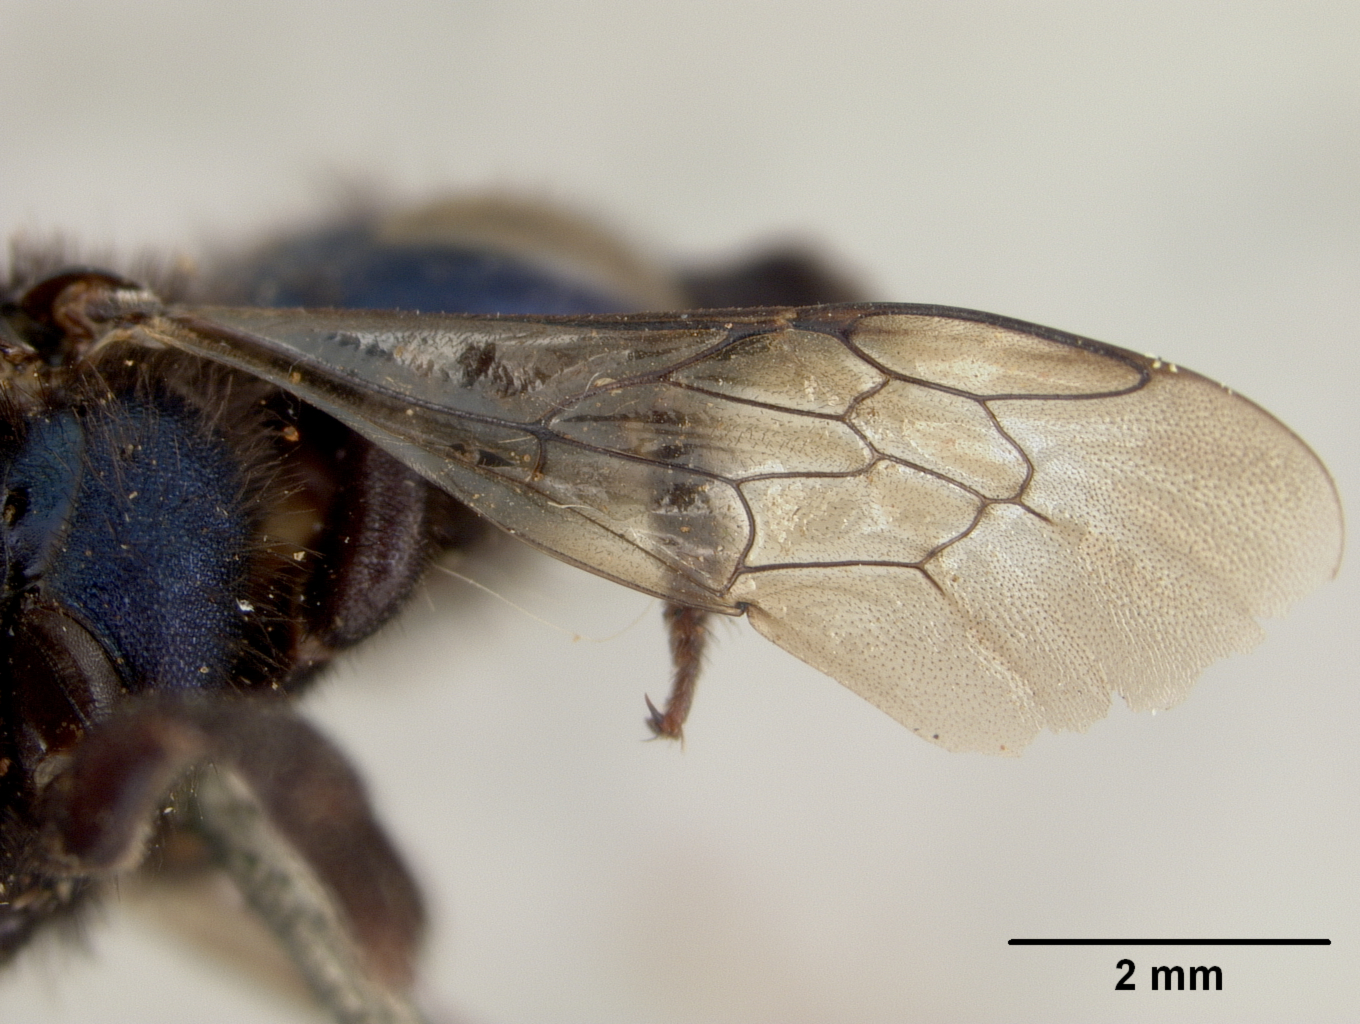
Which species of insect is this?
Osmia putata
